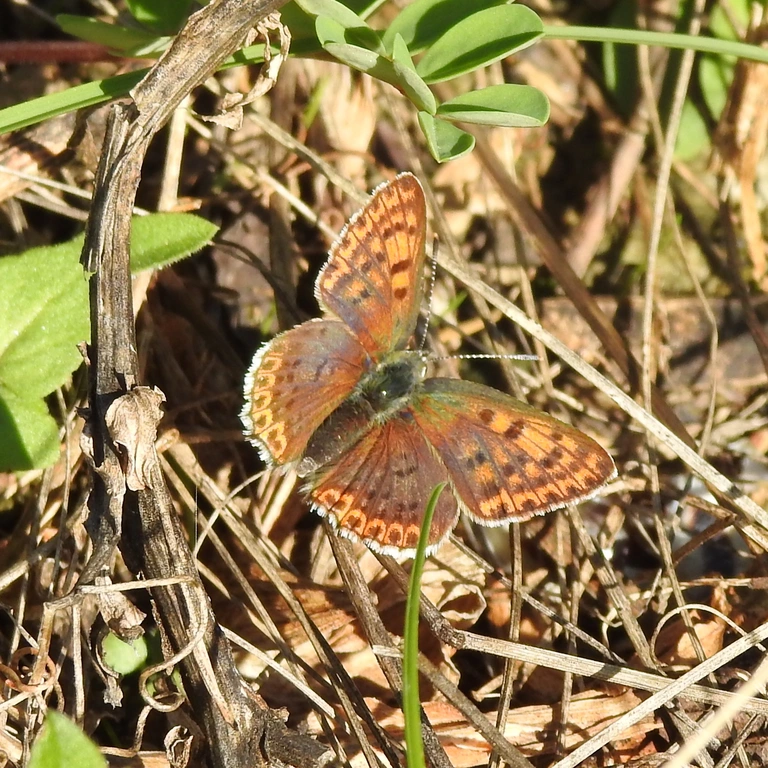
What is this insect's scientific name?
Lycaena tityrus (also Loweia tityrus)
